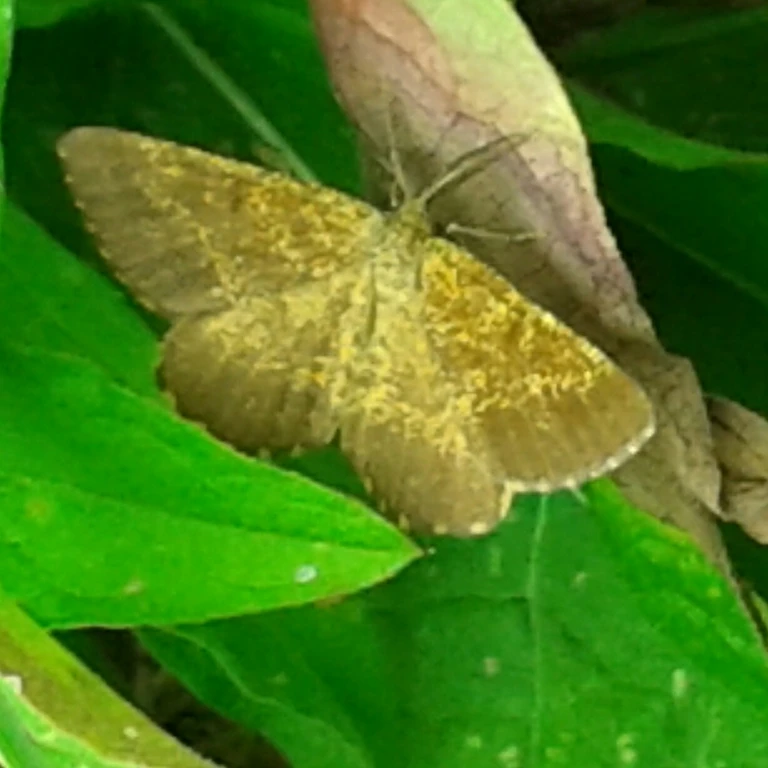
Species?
Ematurga atomaria
